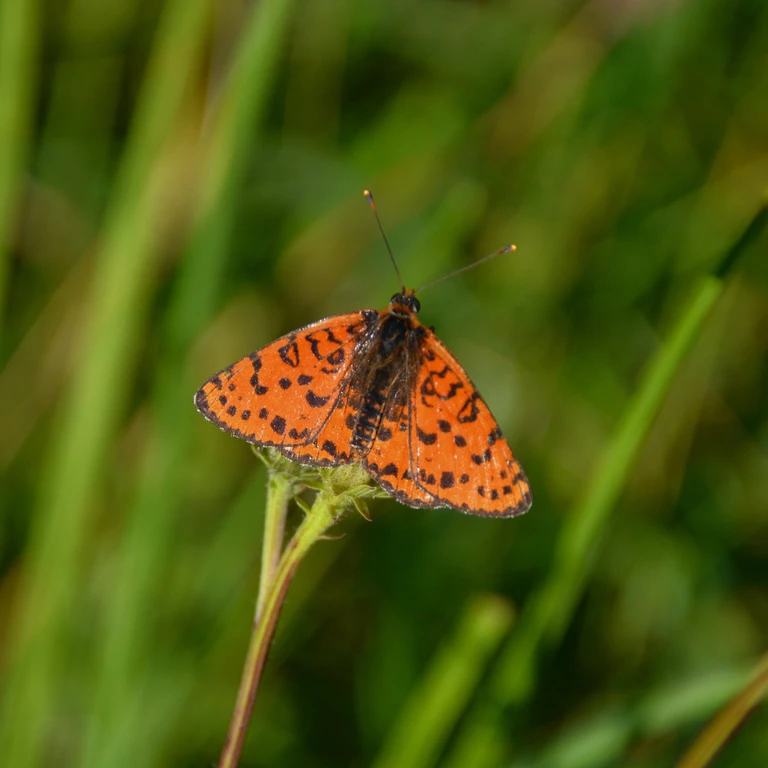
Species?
Melitaea didyma
